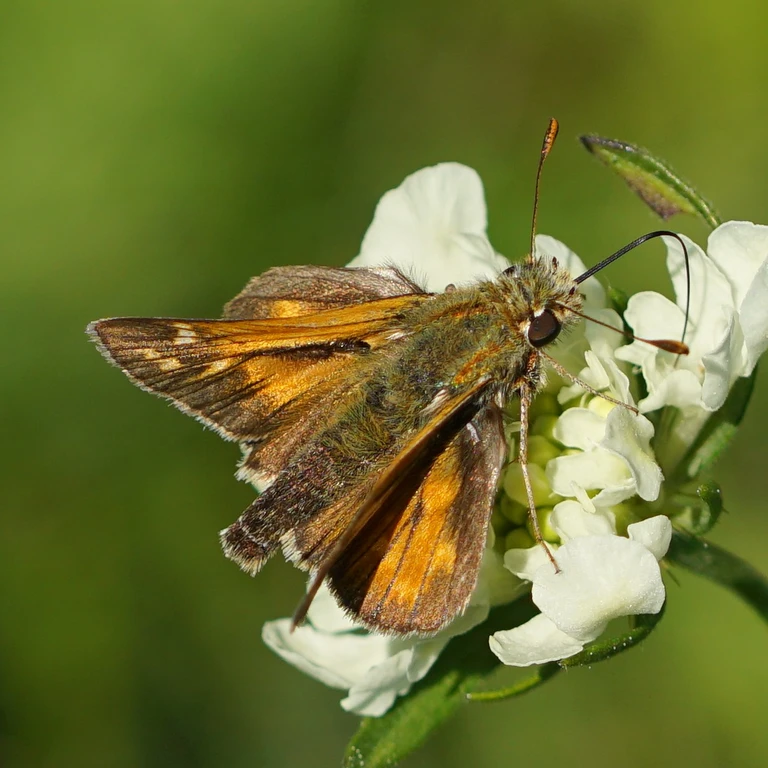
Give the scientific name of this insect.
Hesperia comma
